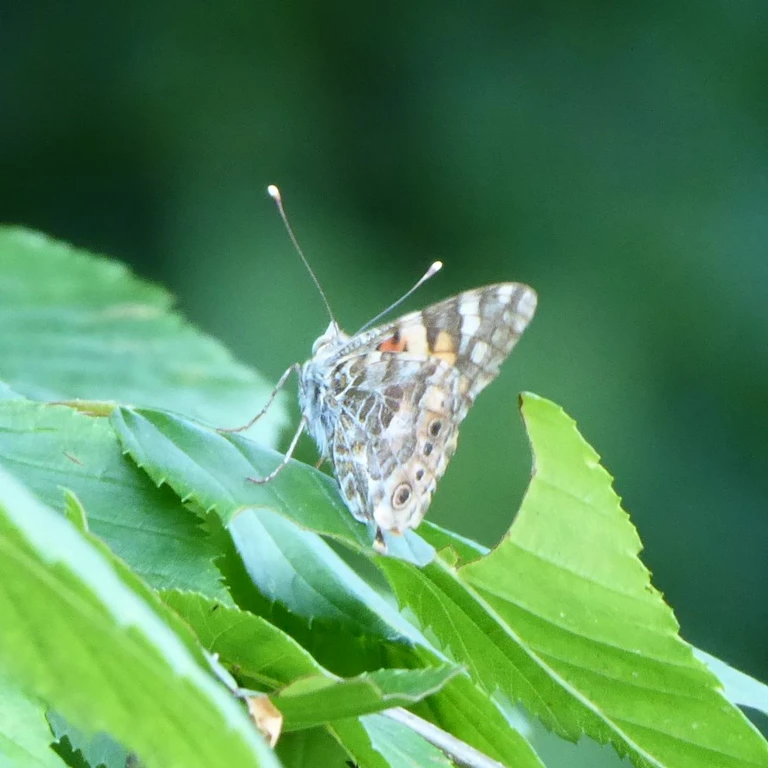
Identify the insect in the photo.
Vanessa cardui
